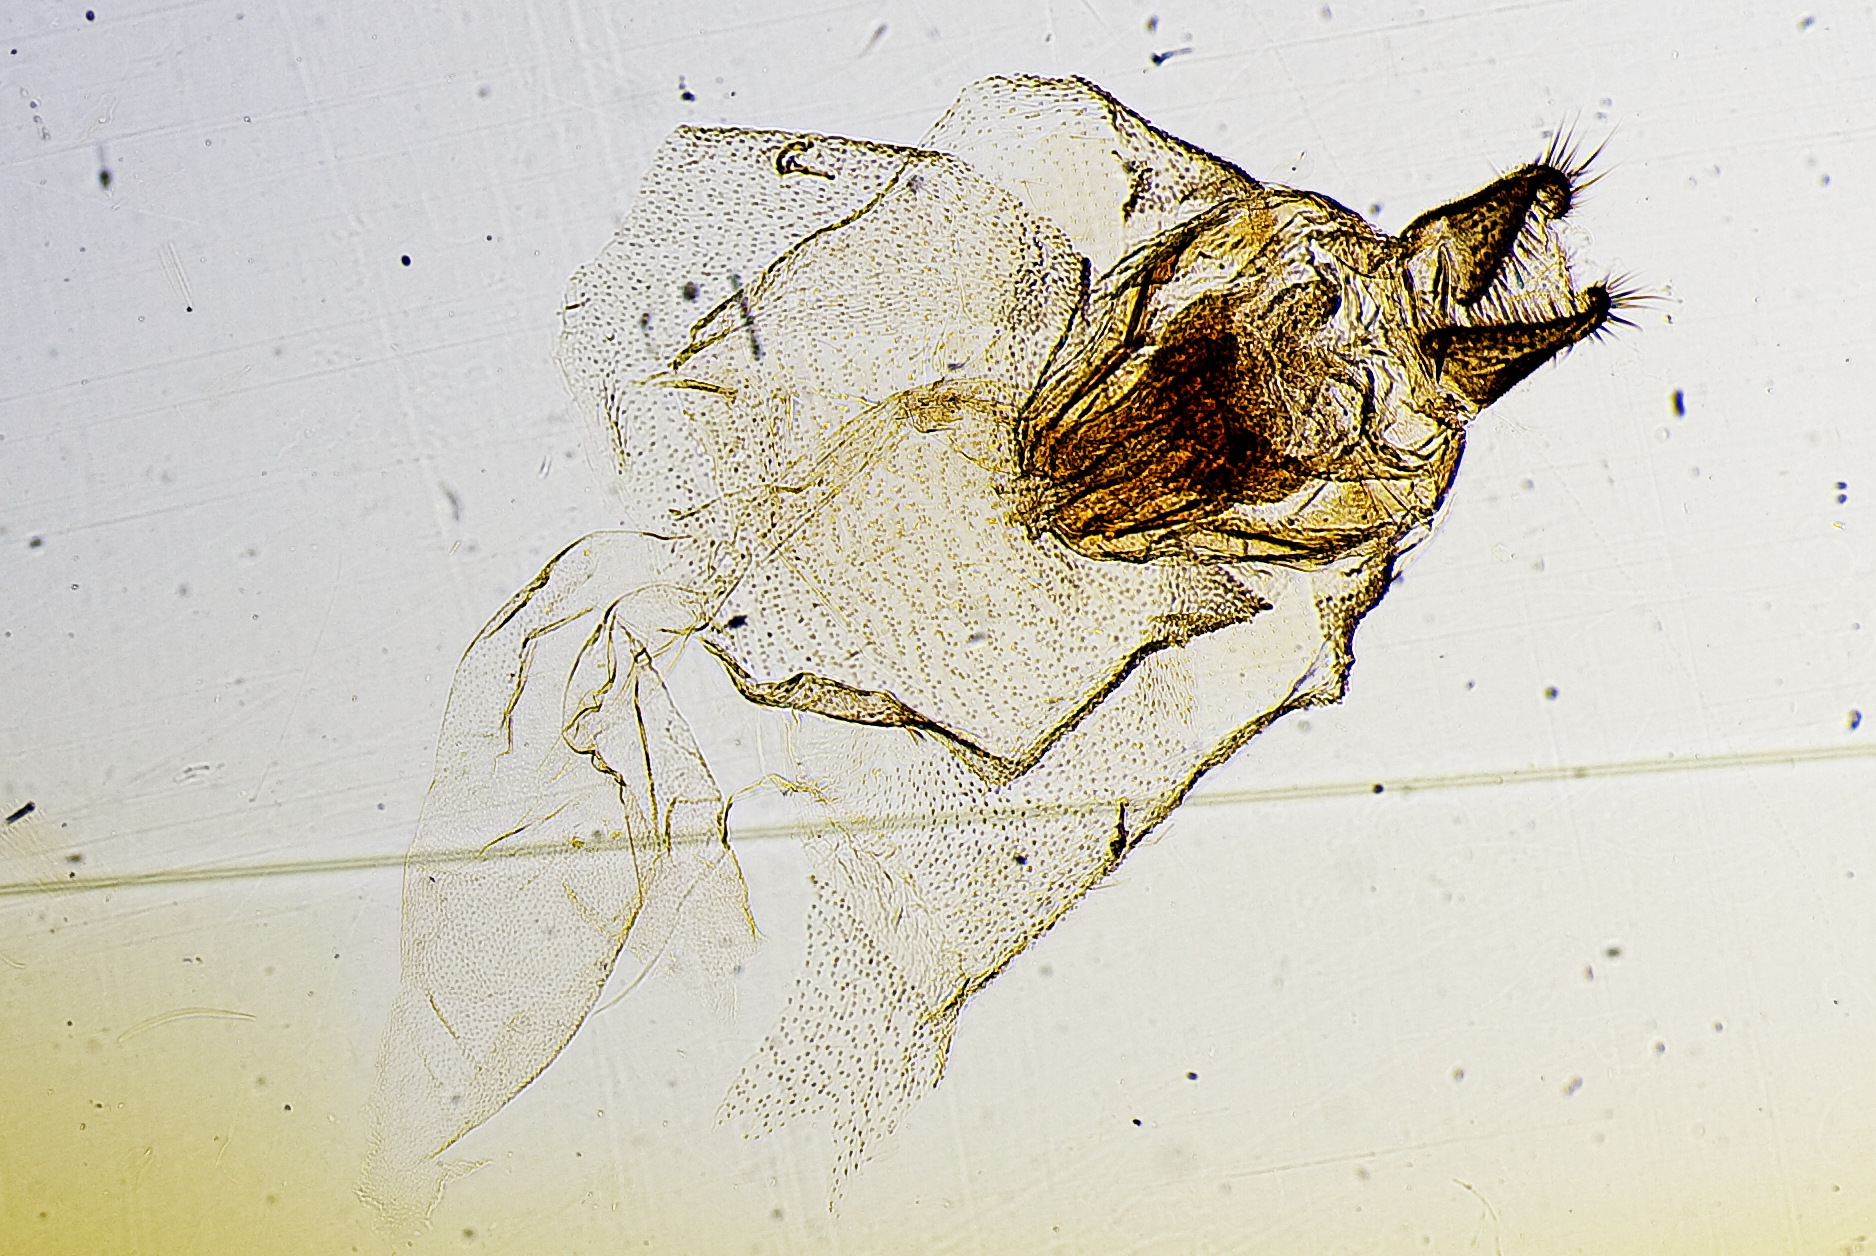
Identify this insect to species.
Crambus hulstellus
